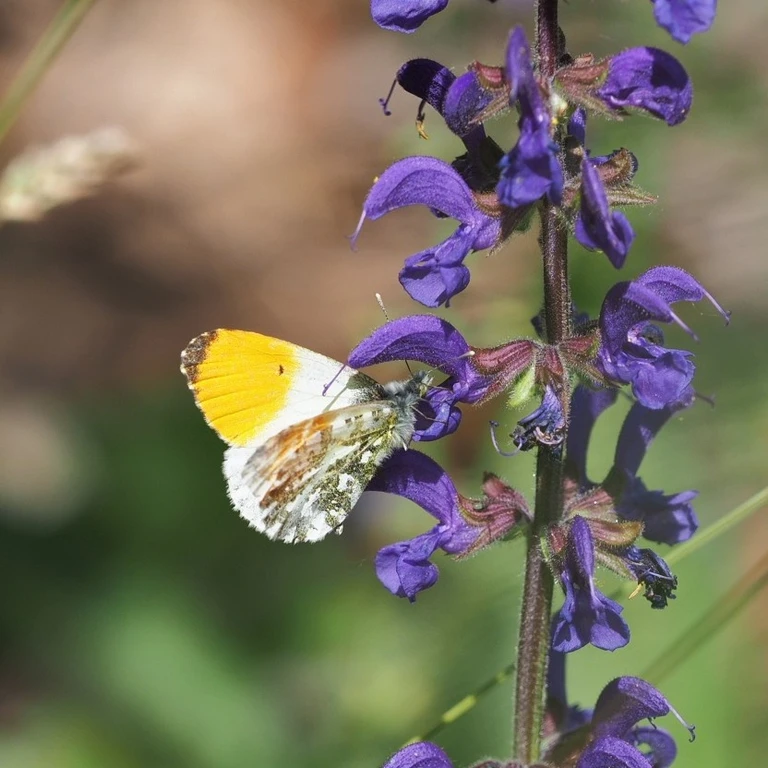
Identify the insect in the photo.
Anthocharis cardamines
